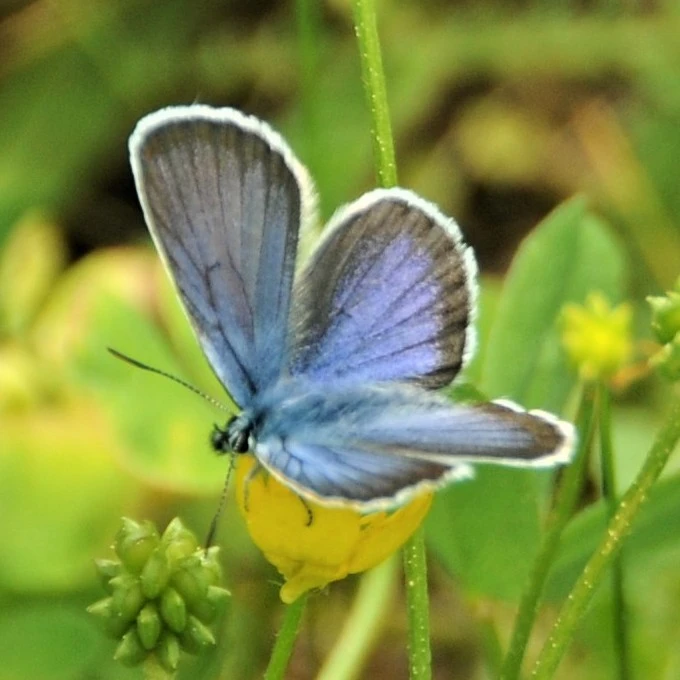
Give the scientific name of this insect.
Plebejus argus
